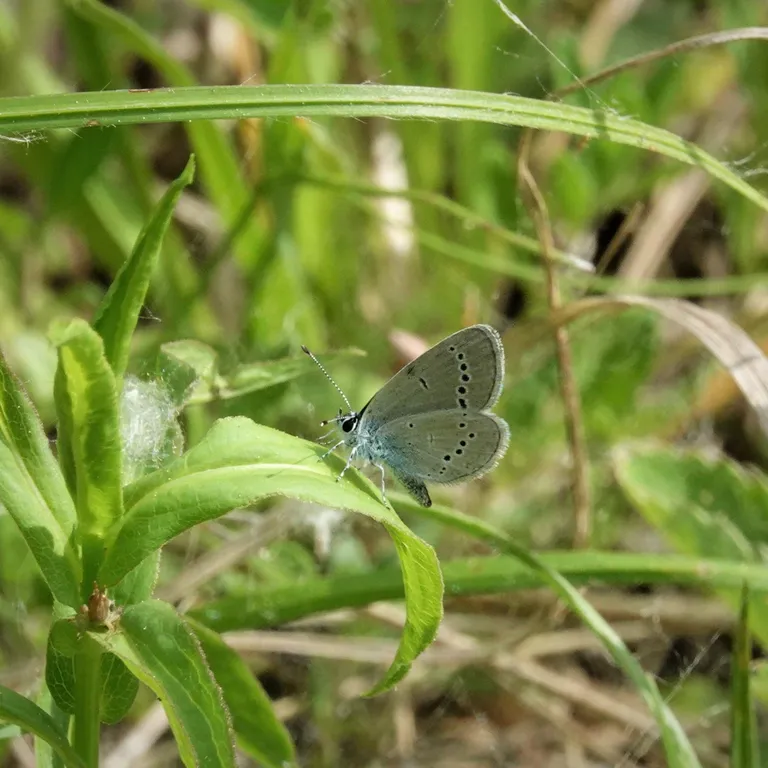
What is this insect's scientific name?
Cupido minimus
